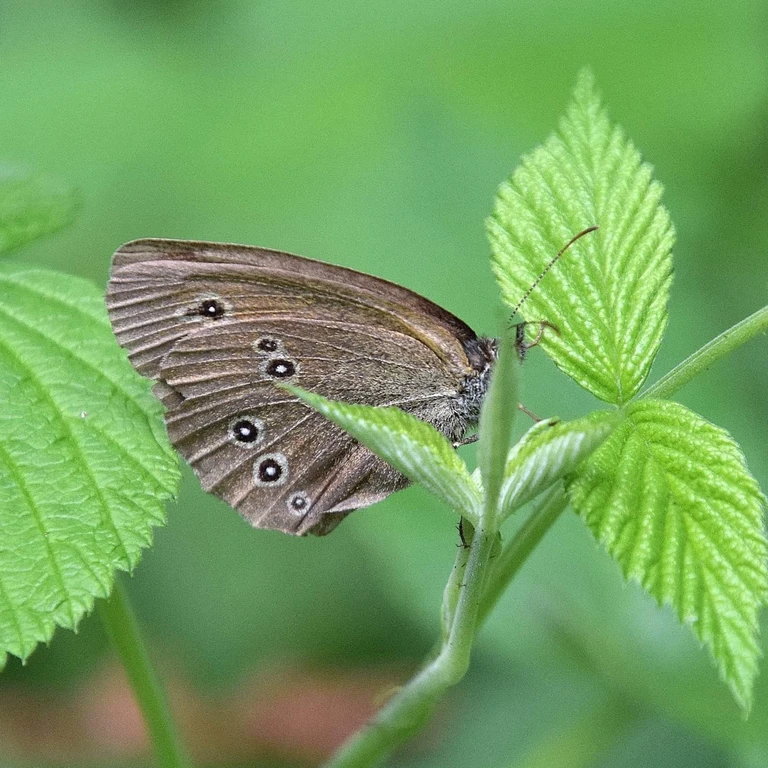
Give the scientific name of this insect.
Aphantopus hyperantus
